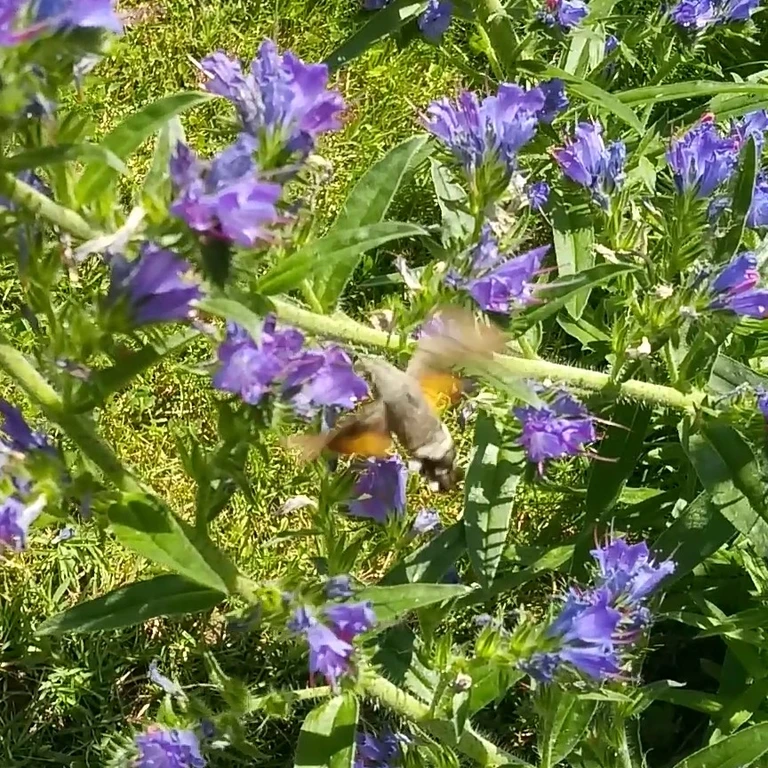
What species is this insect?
Macroglossum stellatarum
